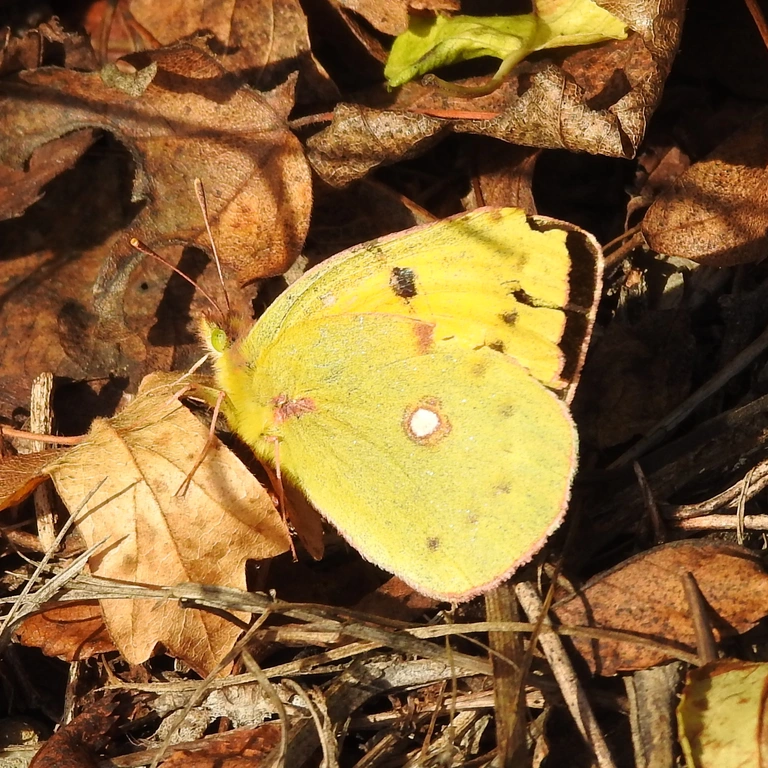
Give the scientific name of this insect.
Colias croceus
